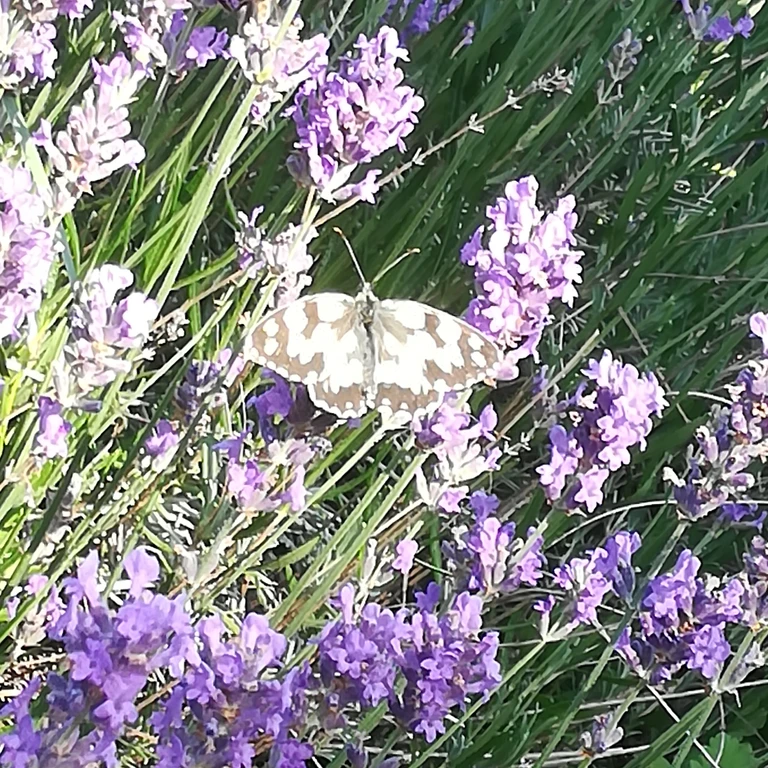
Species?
Melanargia galathea
